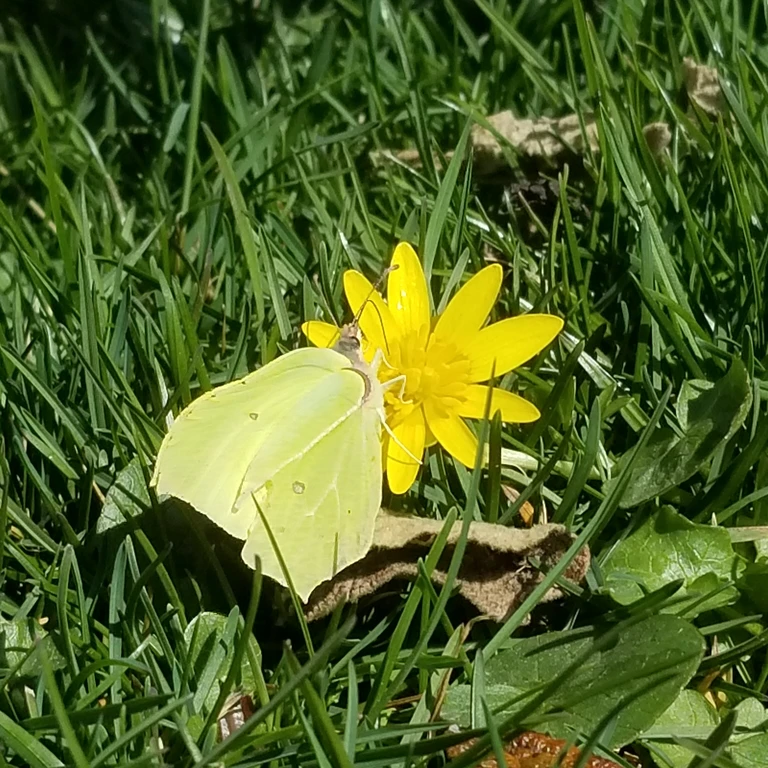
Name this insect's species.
Gonepteryx rhamni
